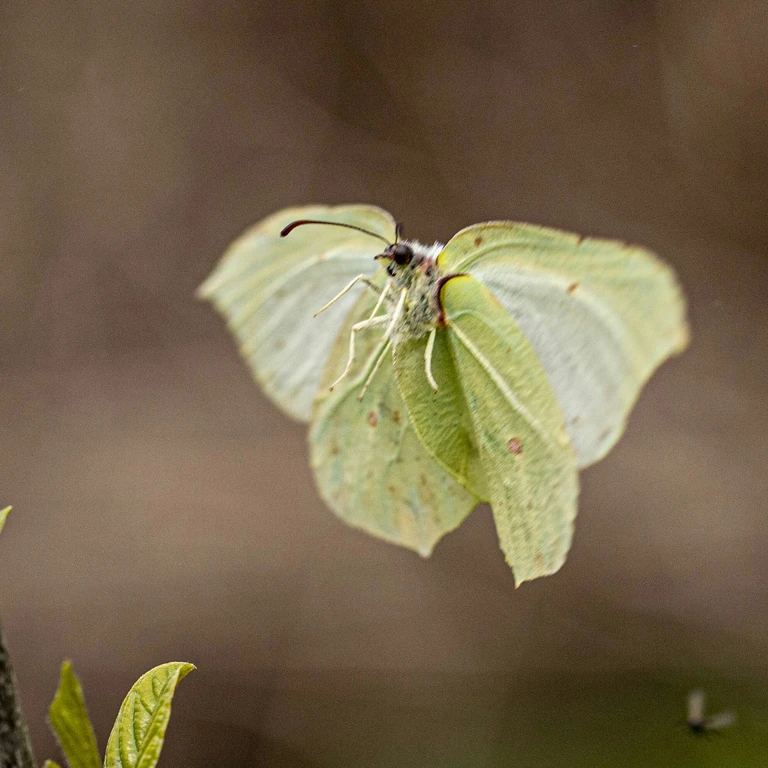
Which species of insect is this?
Gonepteryx rhamni
